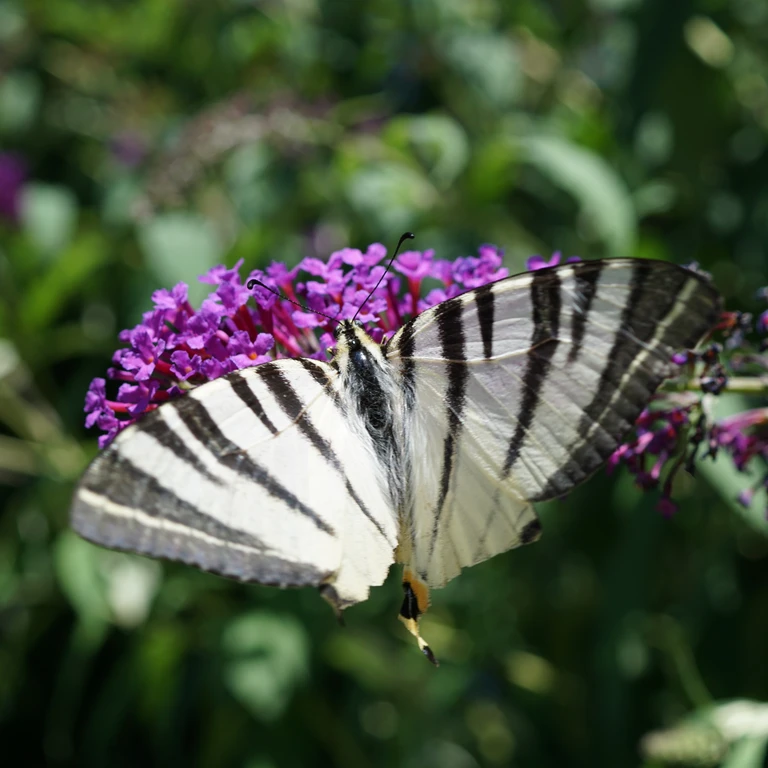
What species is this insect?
Iphiclides podalirius
